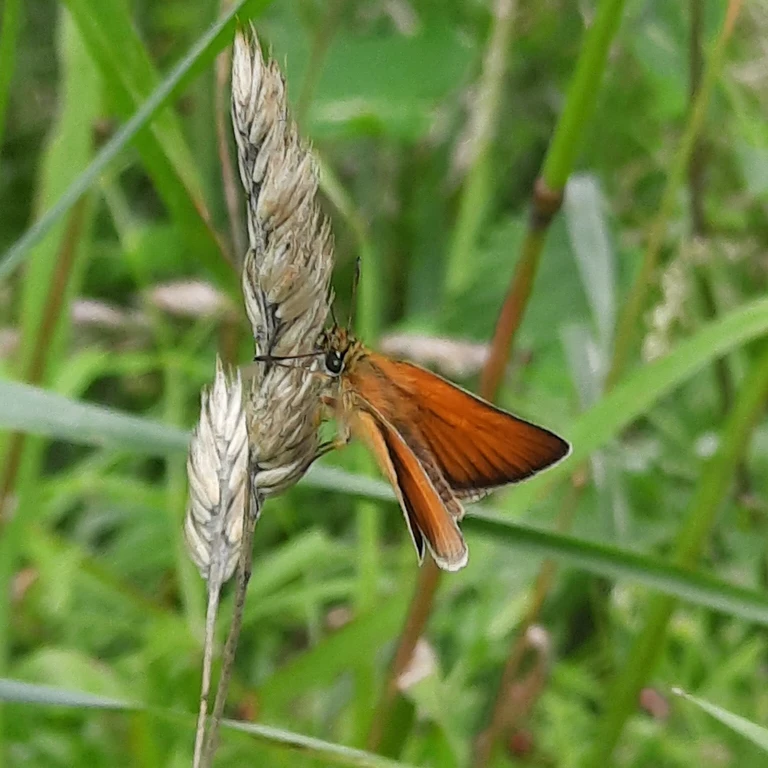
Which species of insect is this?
Thymelicus lineola
